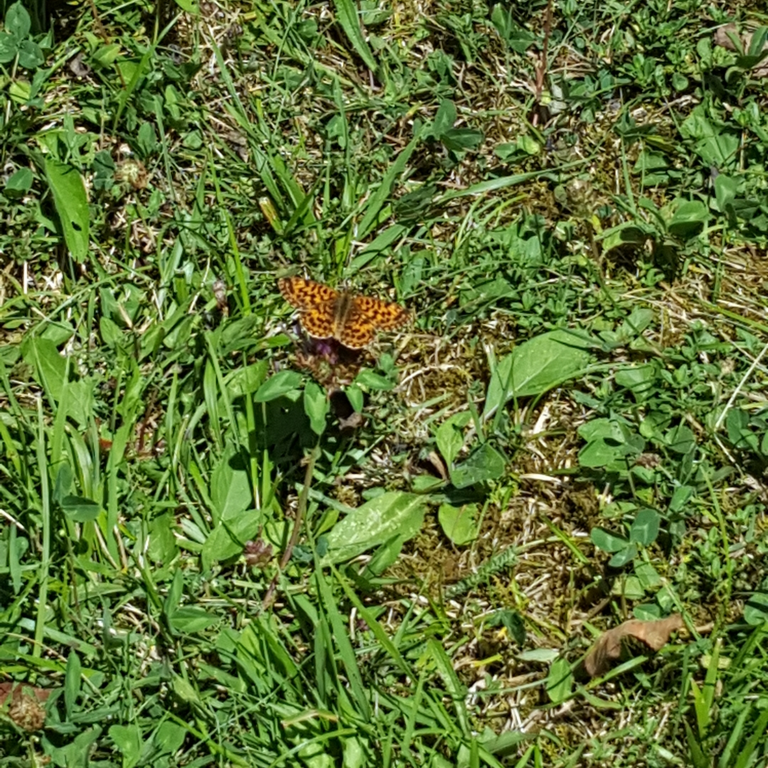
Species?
Boloria dia
